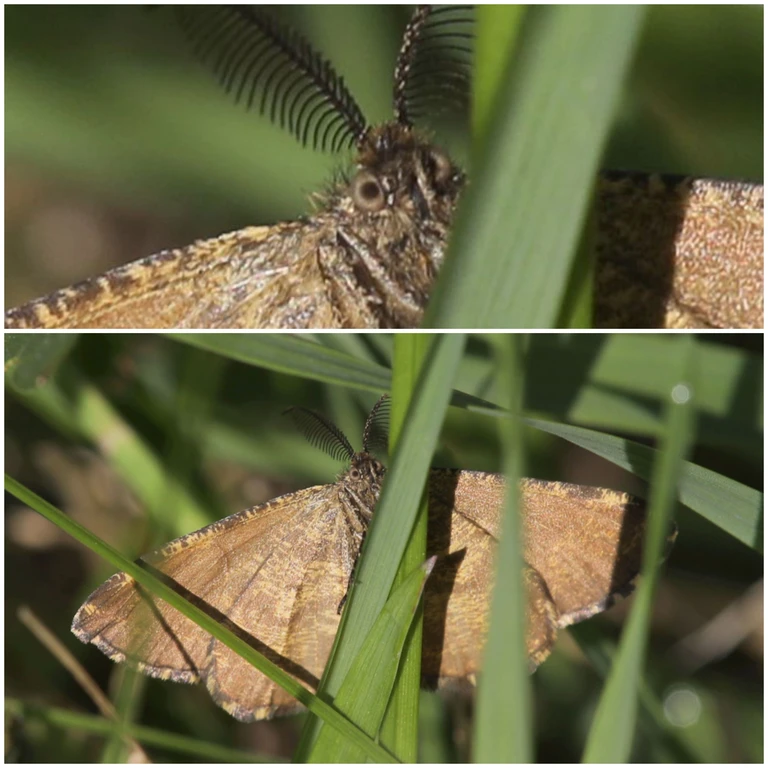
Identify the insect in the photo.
Ematurga atomaria
